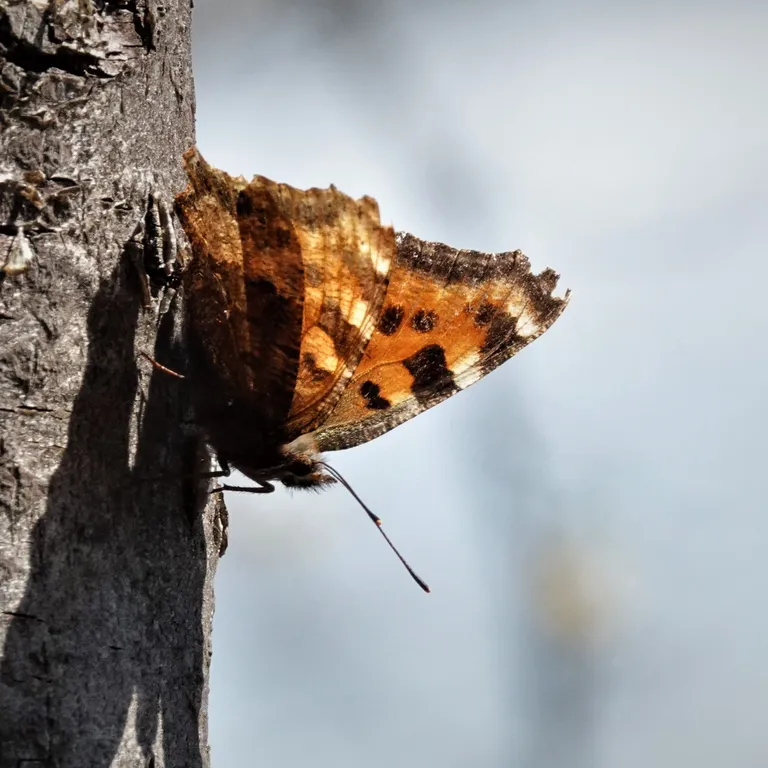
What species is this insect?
Nymphalis polychloros
